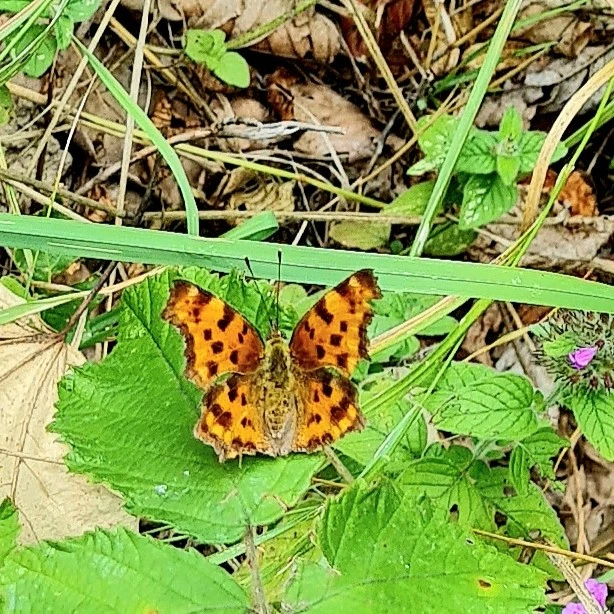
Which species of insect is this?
Polygonia c-album
